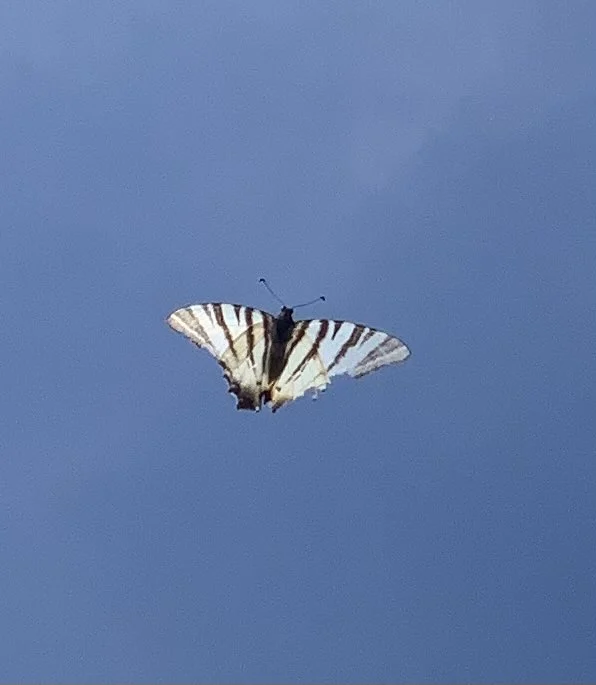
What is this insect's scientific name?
Iphiclides podalirius
